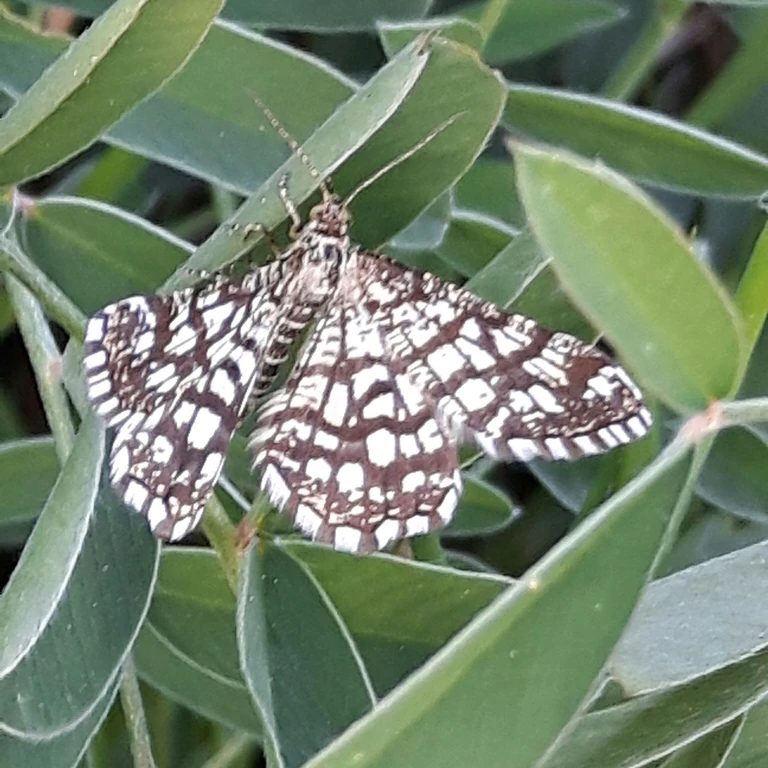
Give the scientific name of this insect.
Chiasmia clathrata
